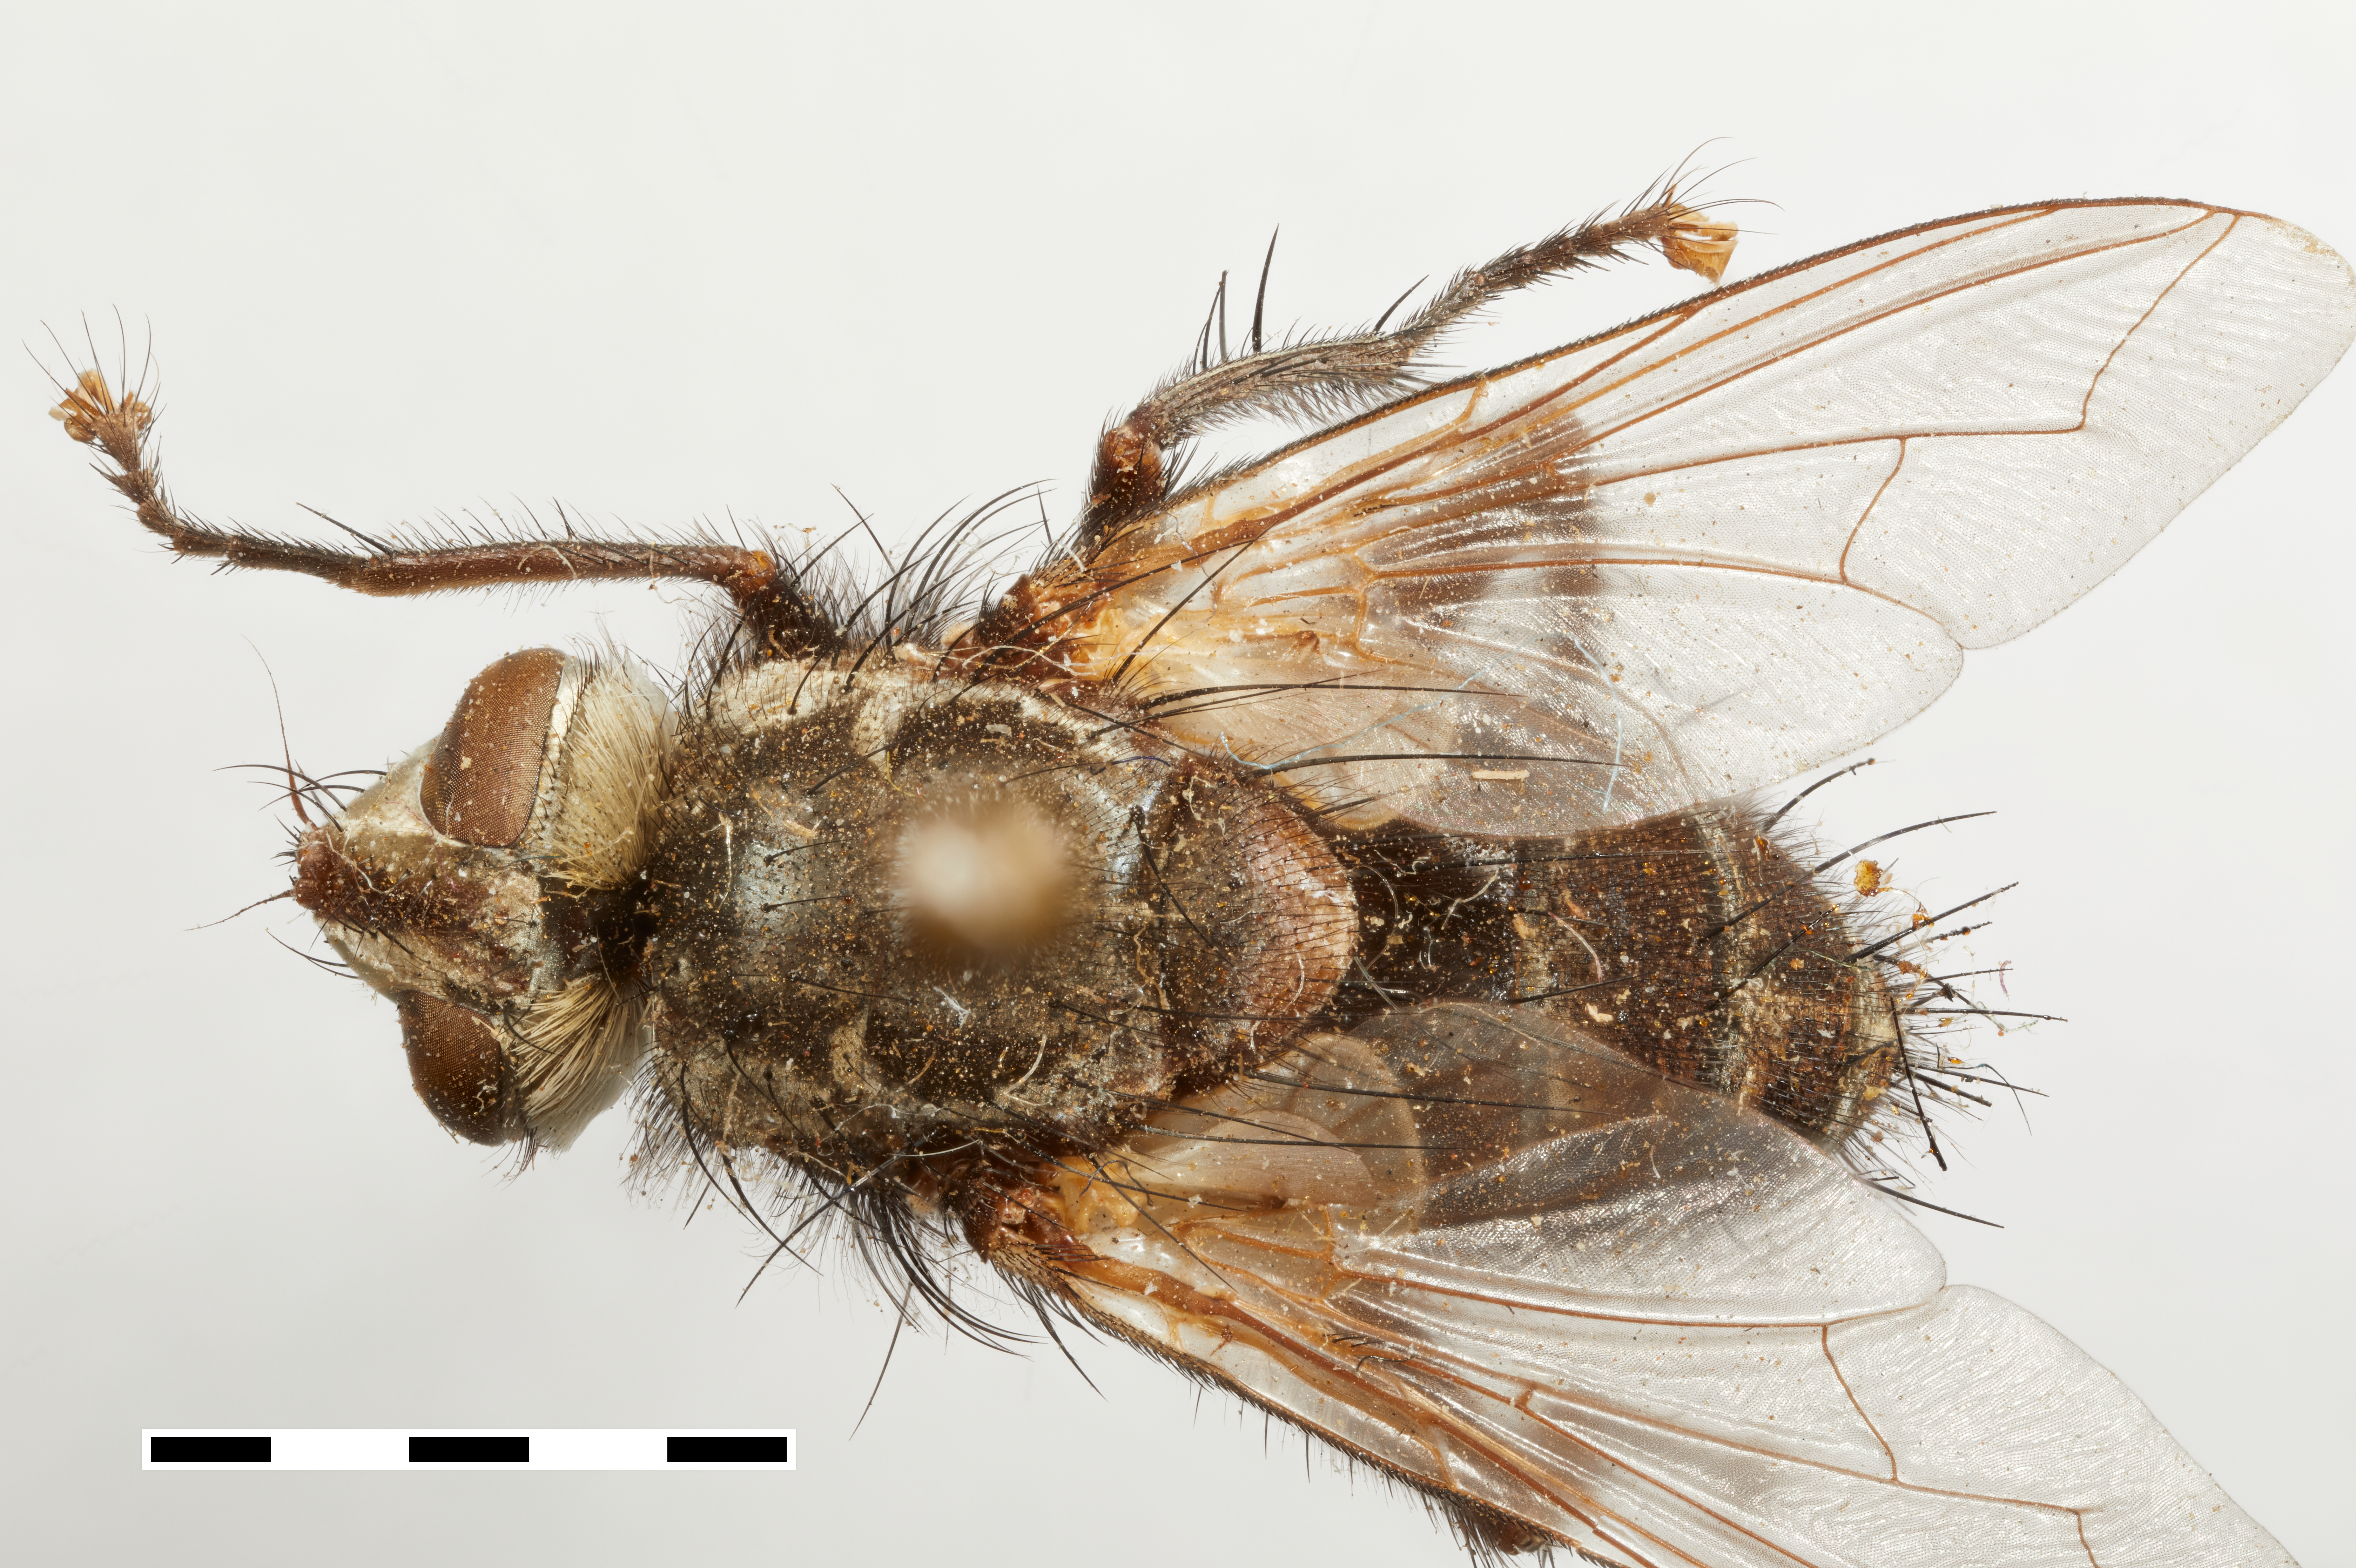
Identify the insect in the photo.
Tachinomyia robusta
